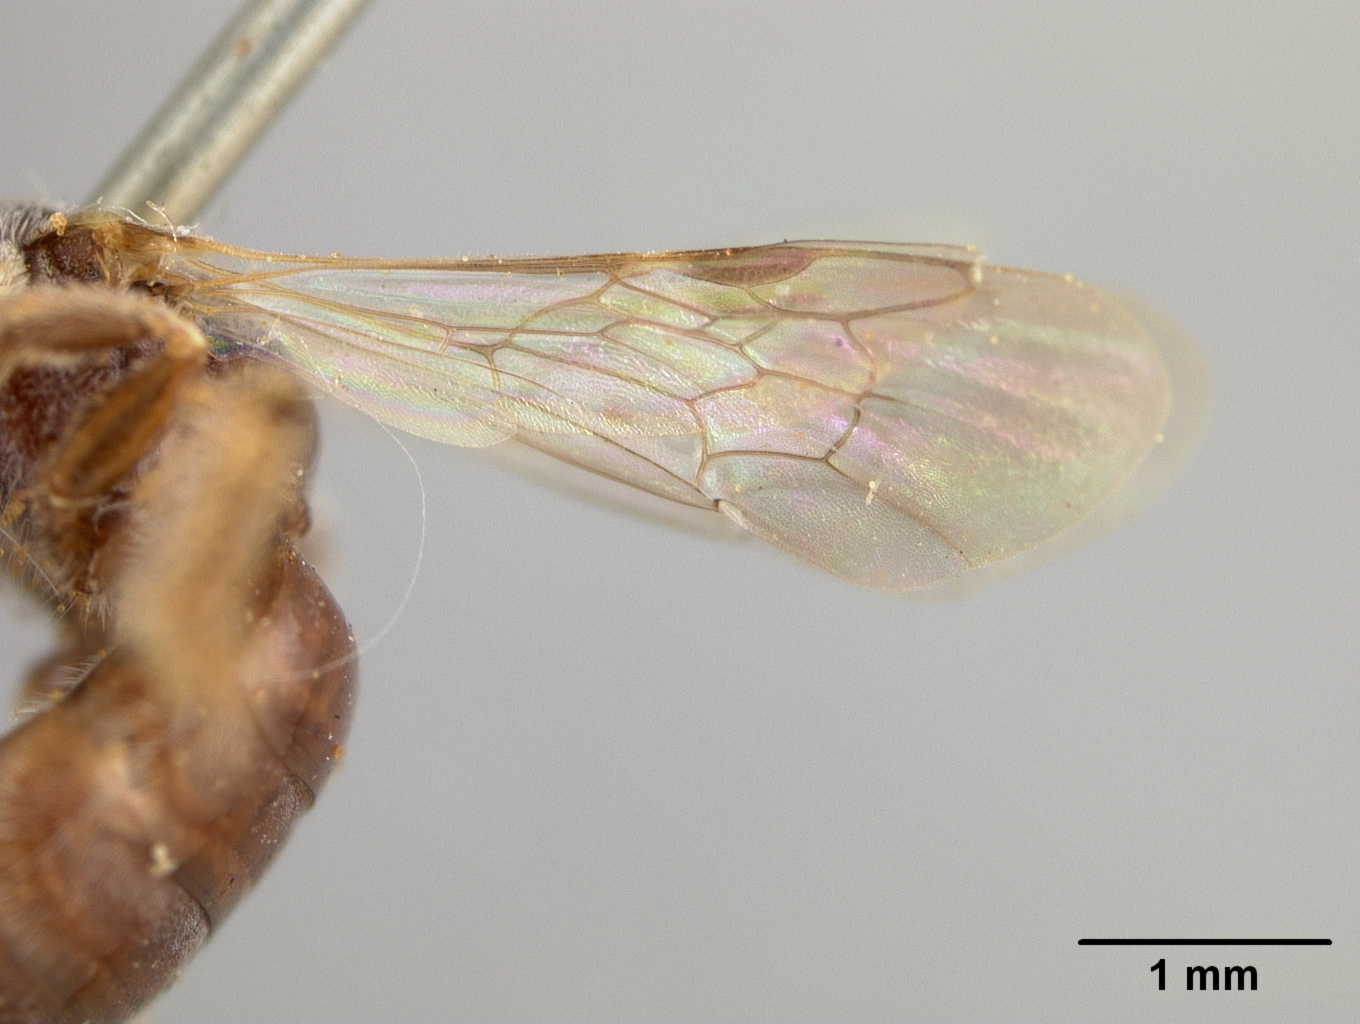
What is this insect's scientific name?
Panurginus ximenesiae
